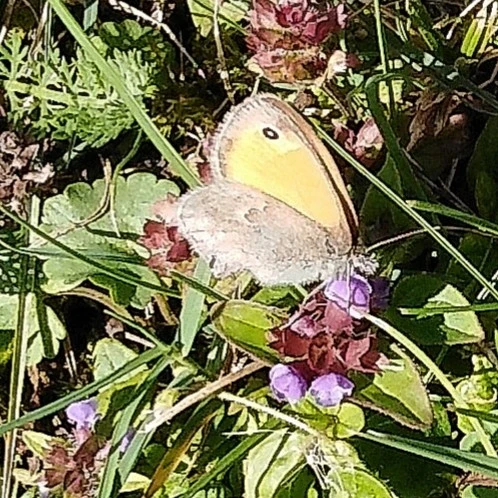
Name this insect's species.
Coenonympha pamphilus
